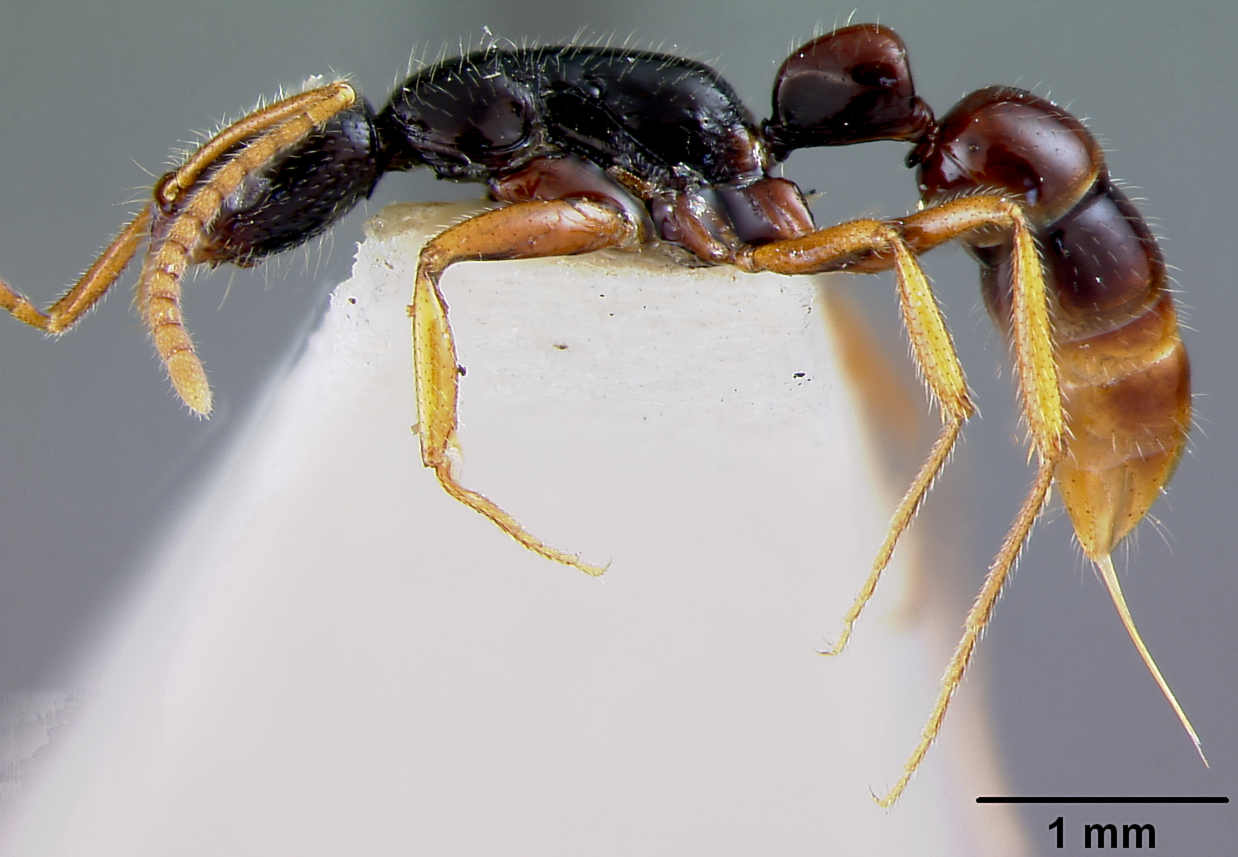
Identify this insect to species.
Leptogenys navua
